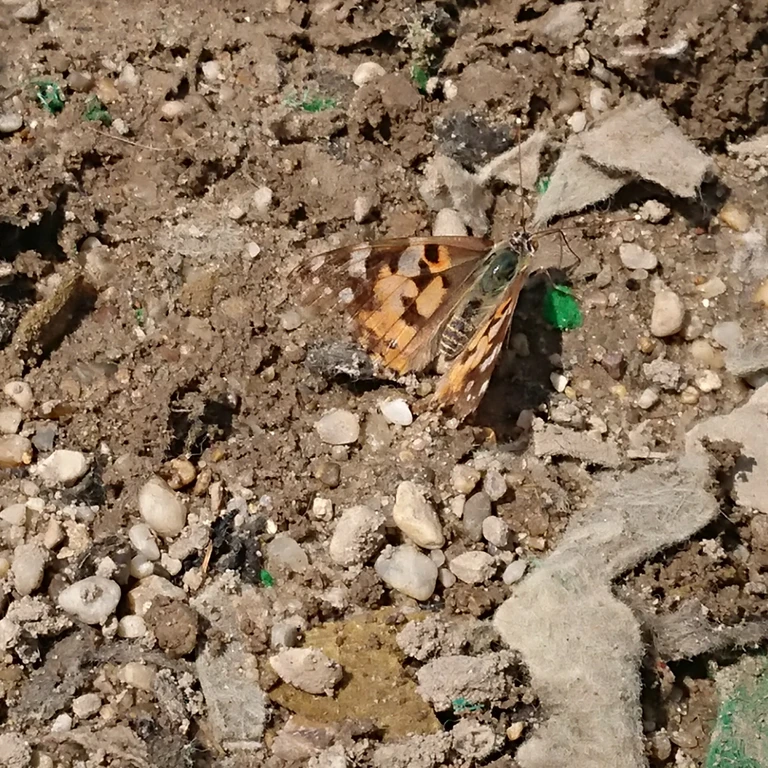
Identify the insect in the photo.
Vanessa cardui
